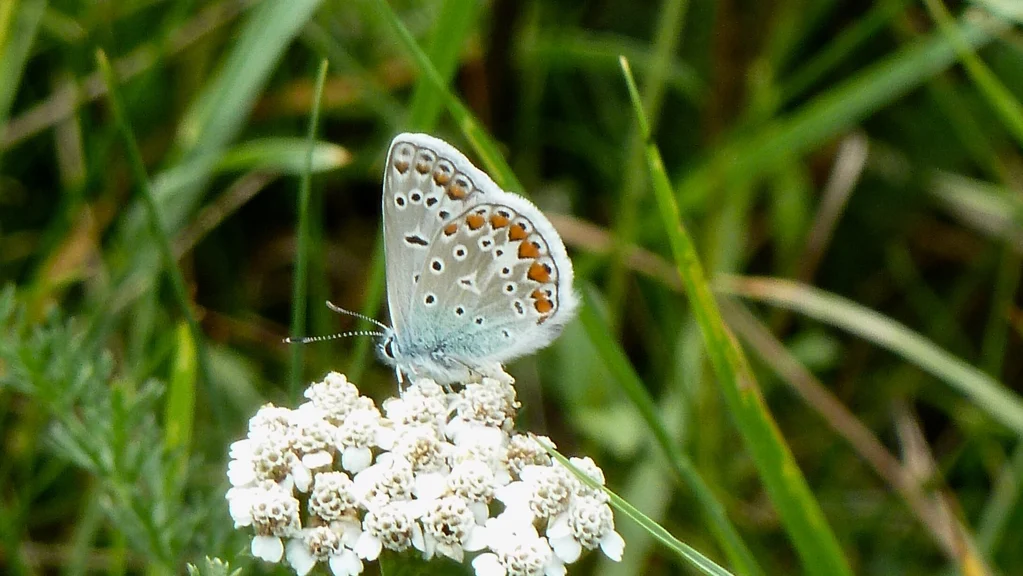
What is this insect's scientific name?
Polyommatus icarus
